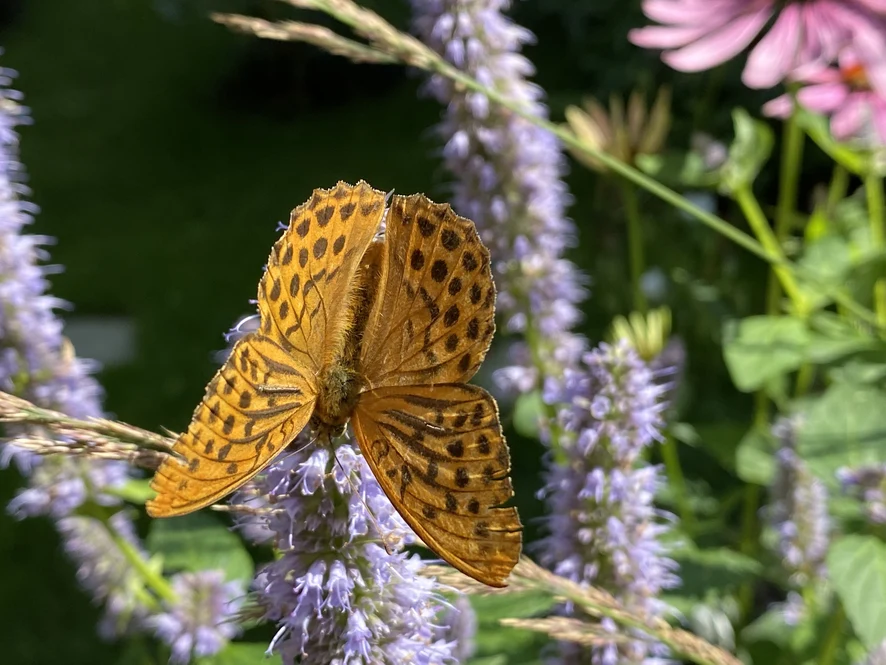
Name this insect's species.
Argynnis paphia
